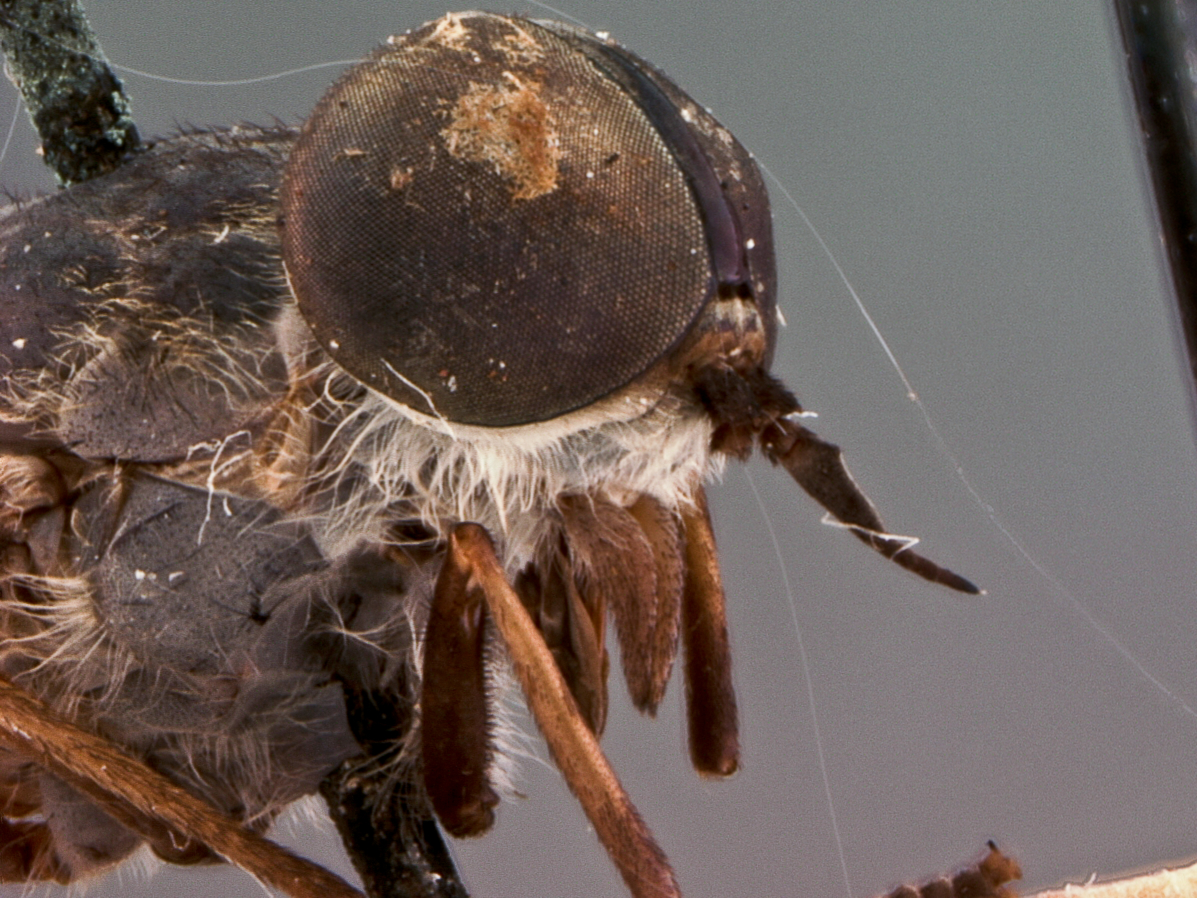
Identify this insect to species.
Tabanus provocans
